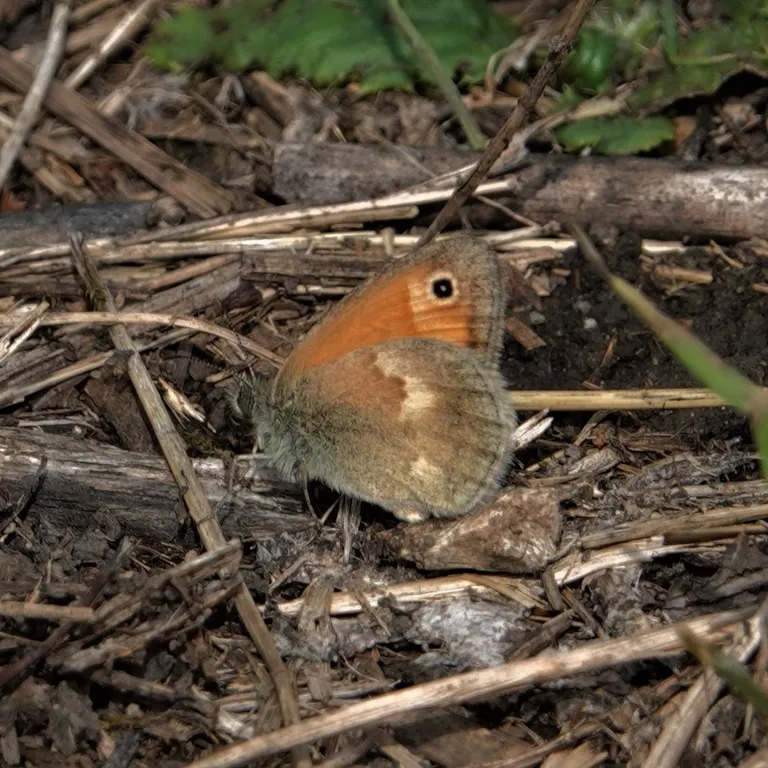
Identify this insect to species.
Coenonympha pamphilus
